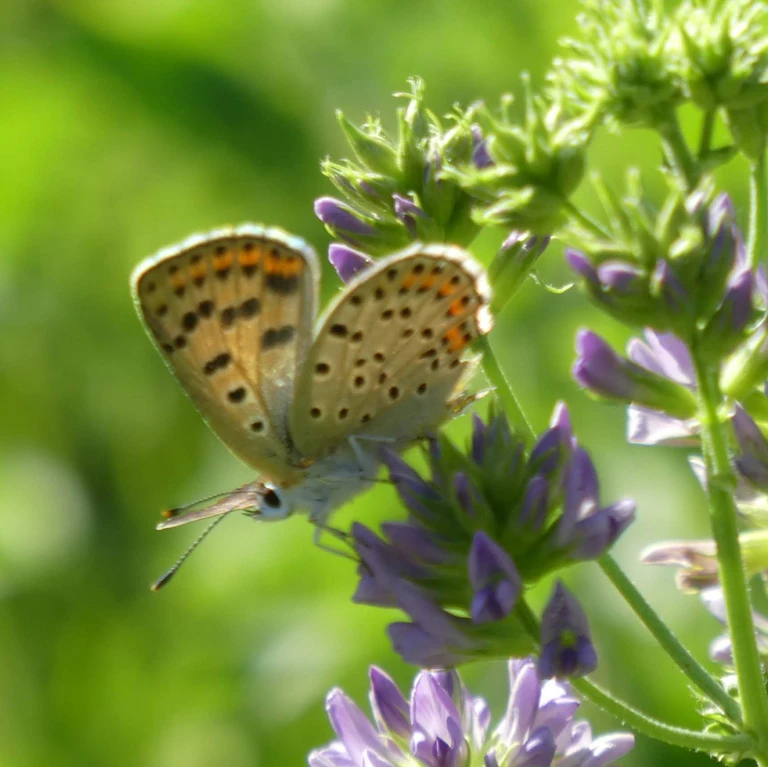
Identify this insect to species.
Lycaena tityrus (also Loweia tityrus)
